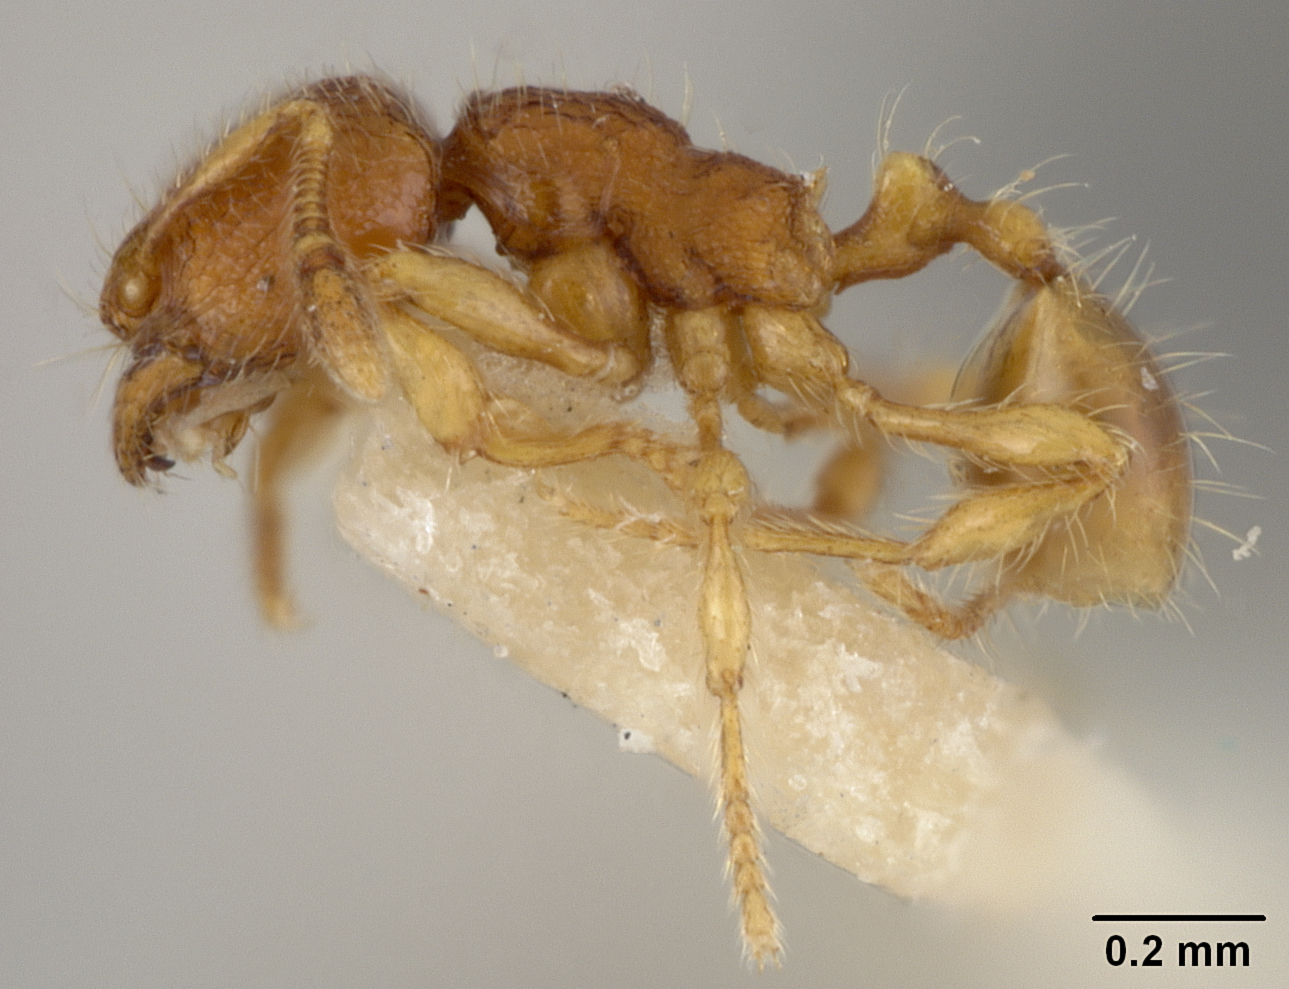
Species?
Erebomyrma nevermanni
